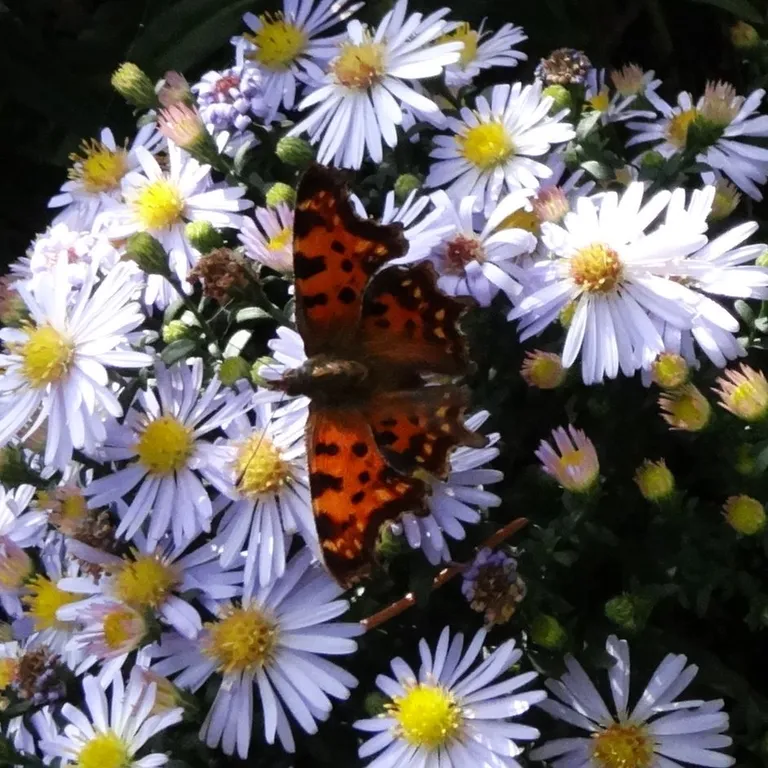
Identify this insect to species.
Polygonia c-album
